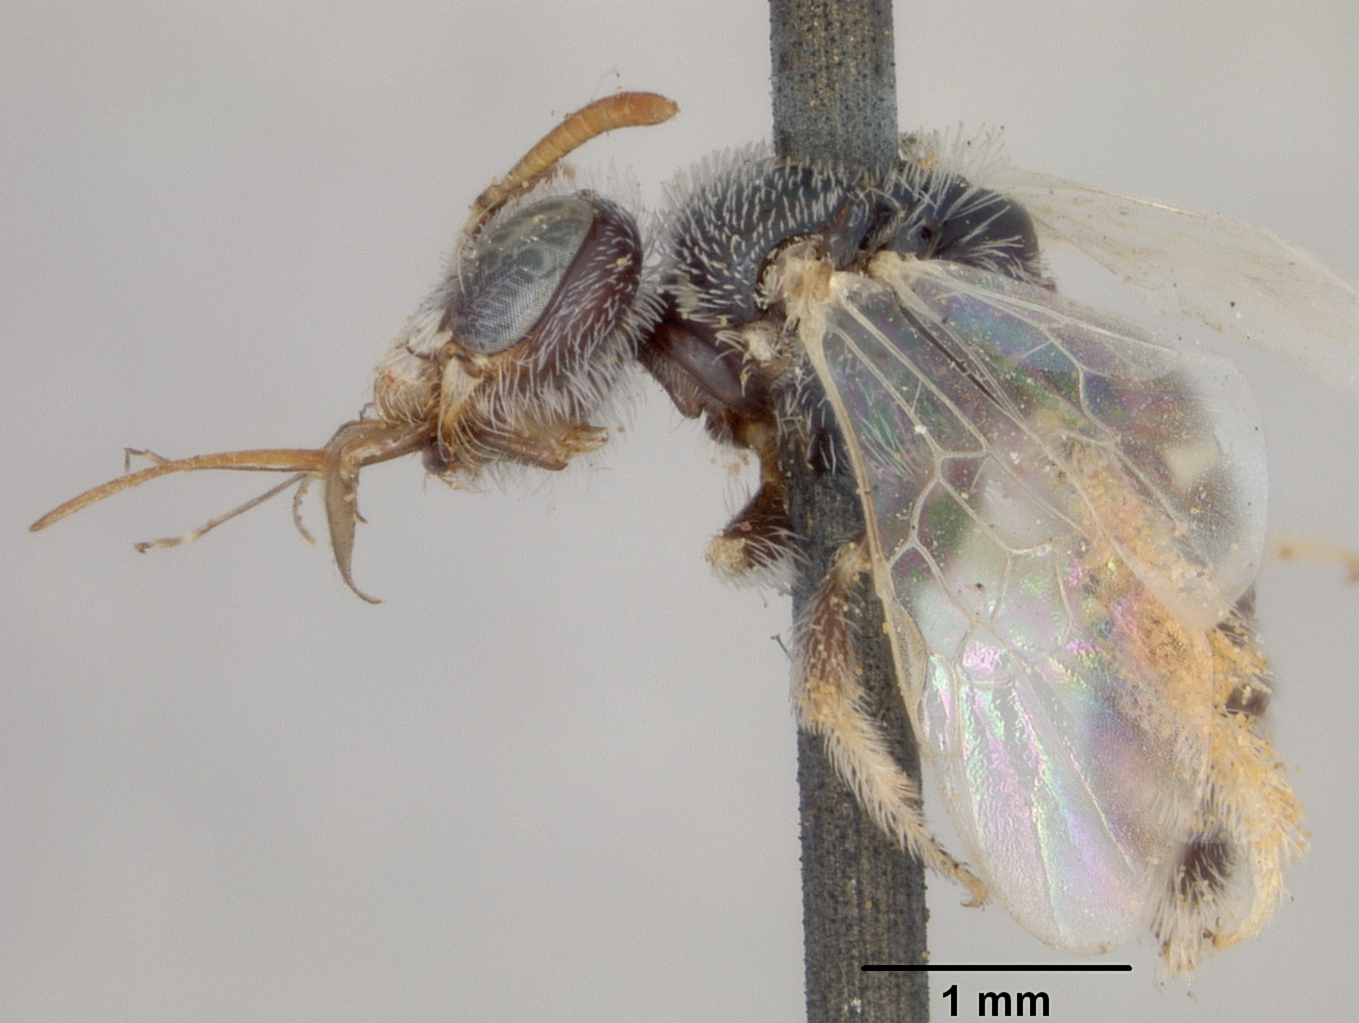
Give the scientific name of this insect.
Perdita ignota
